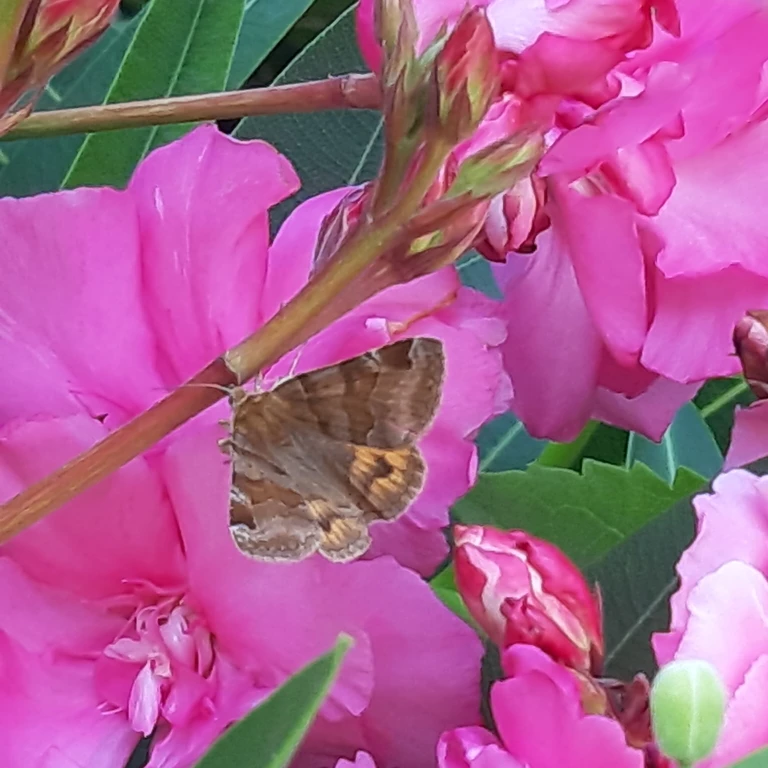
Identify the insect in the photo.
Euclidia glyphica
